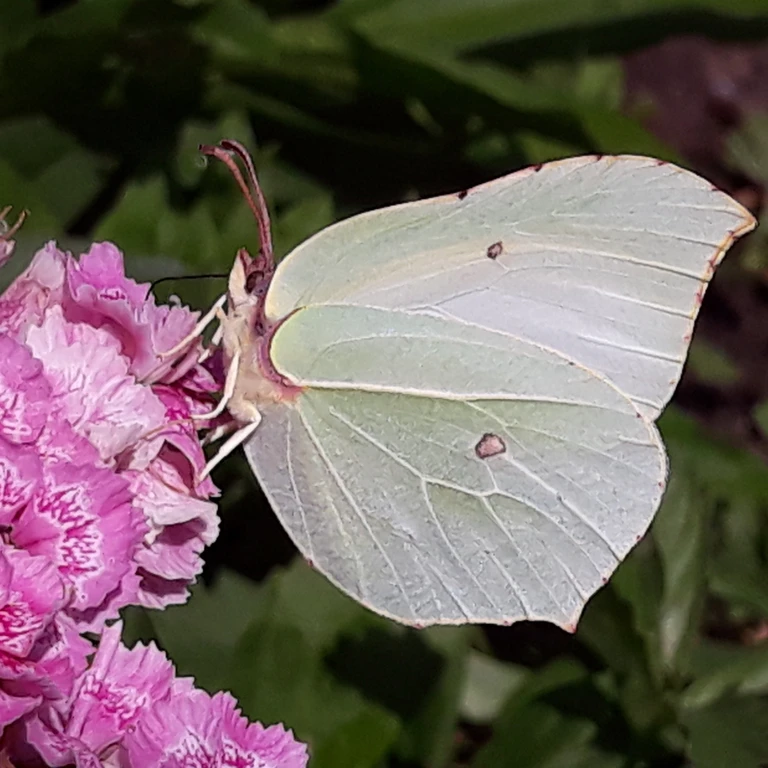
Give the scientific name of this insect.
Gonepteryx rhamni
